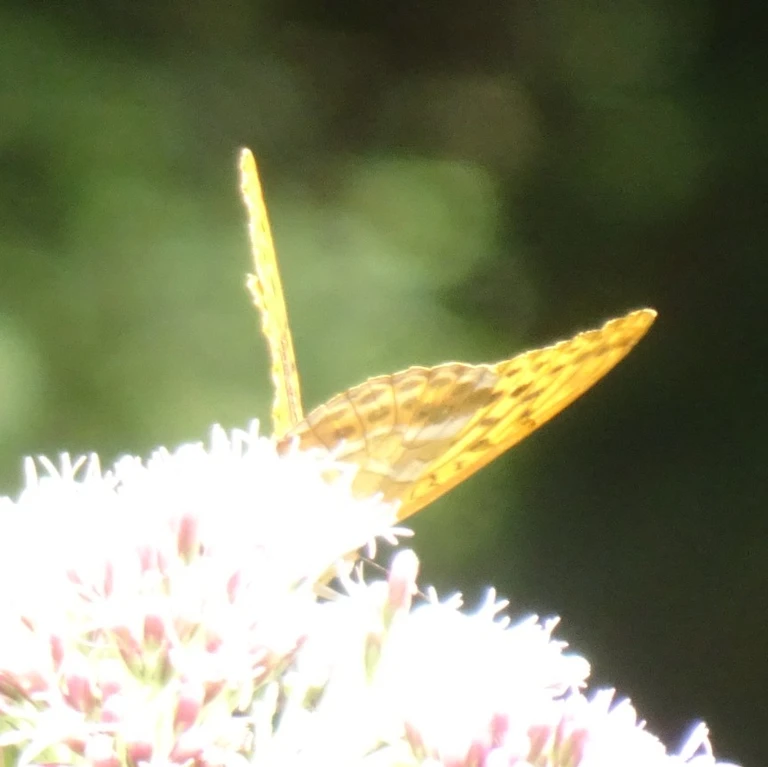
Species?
Argynnis paphia
